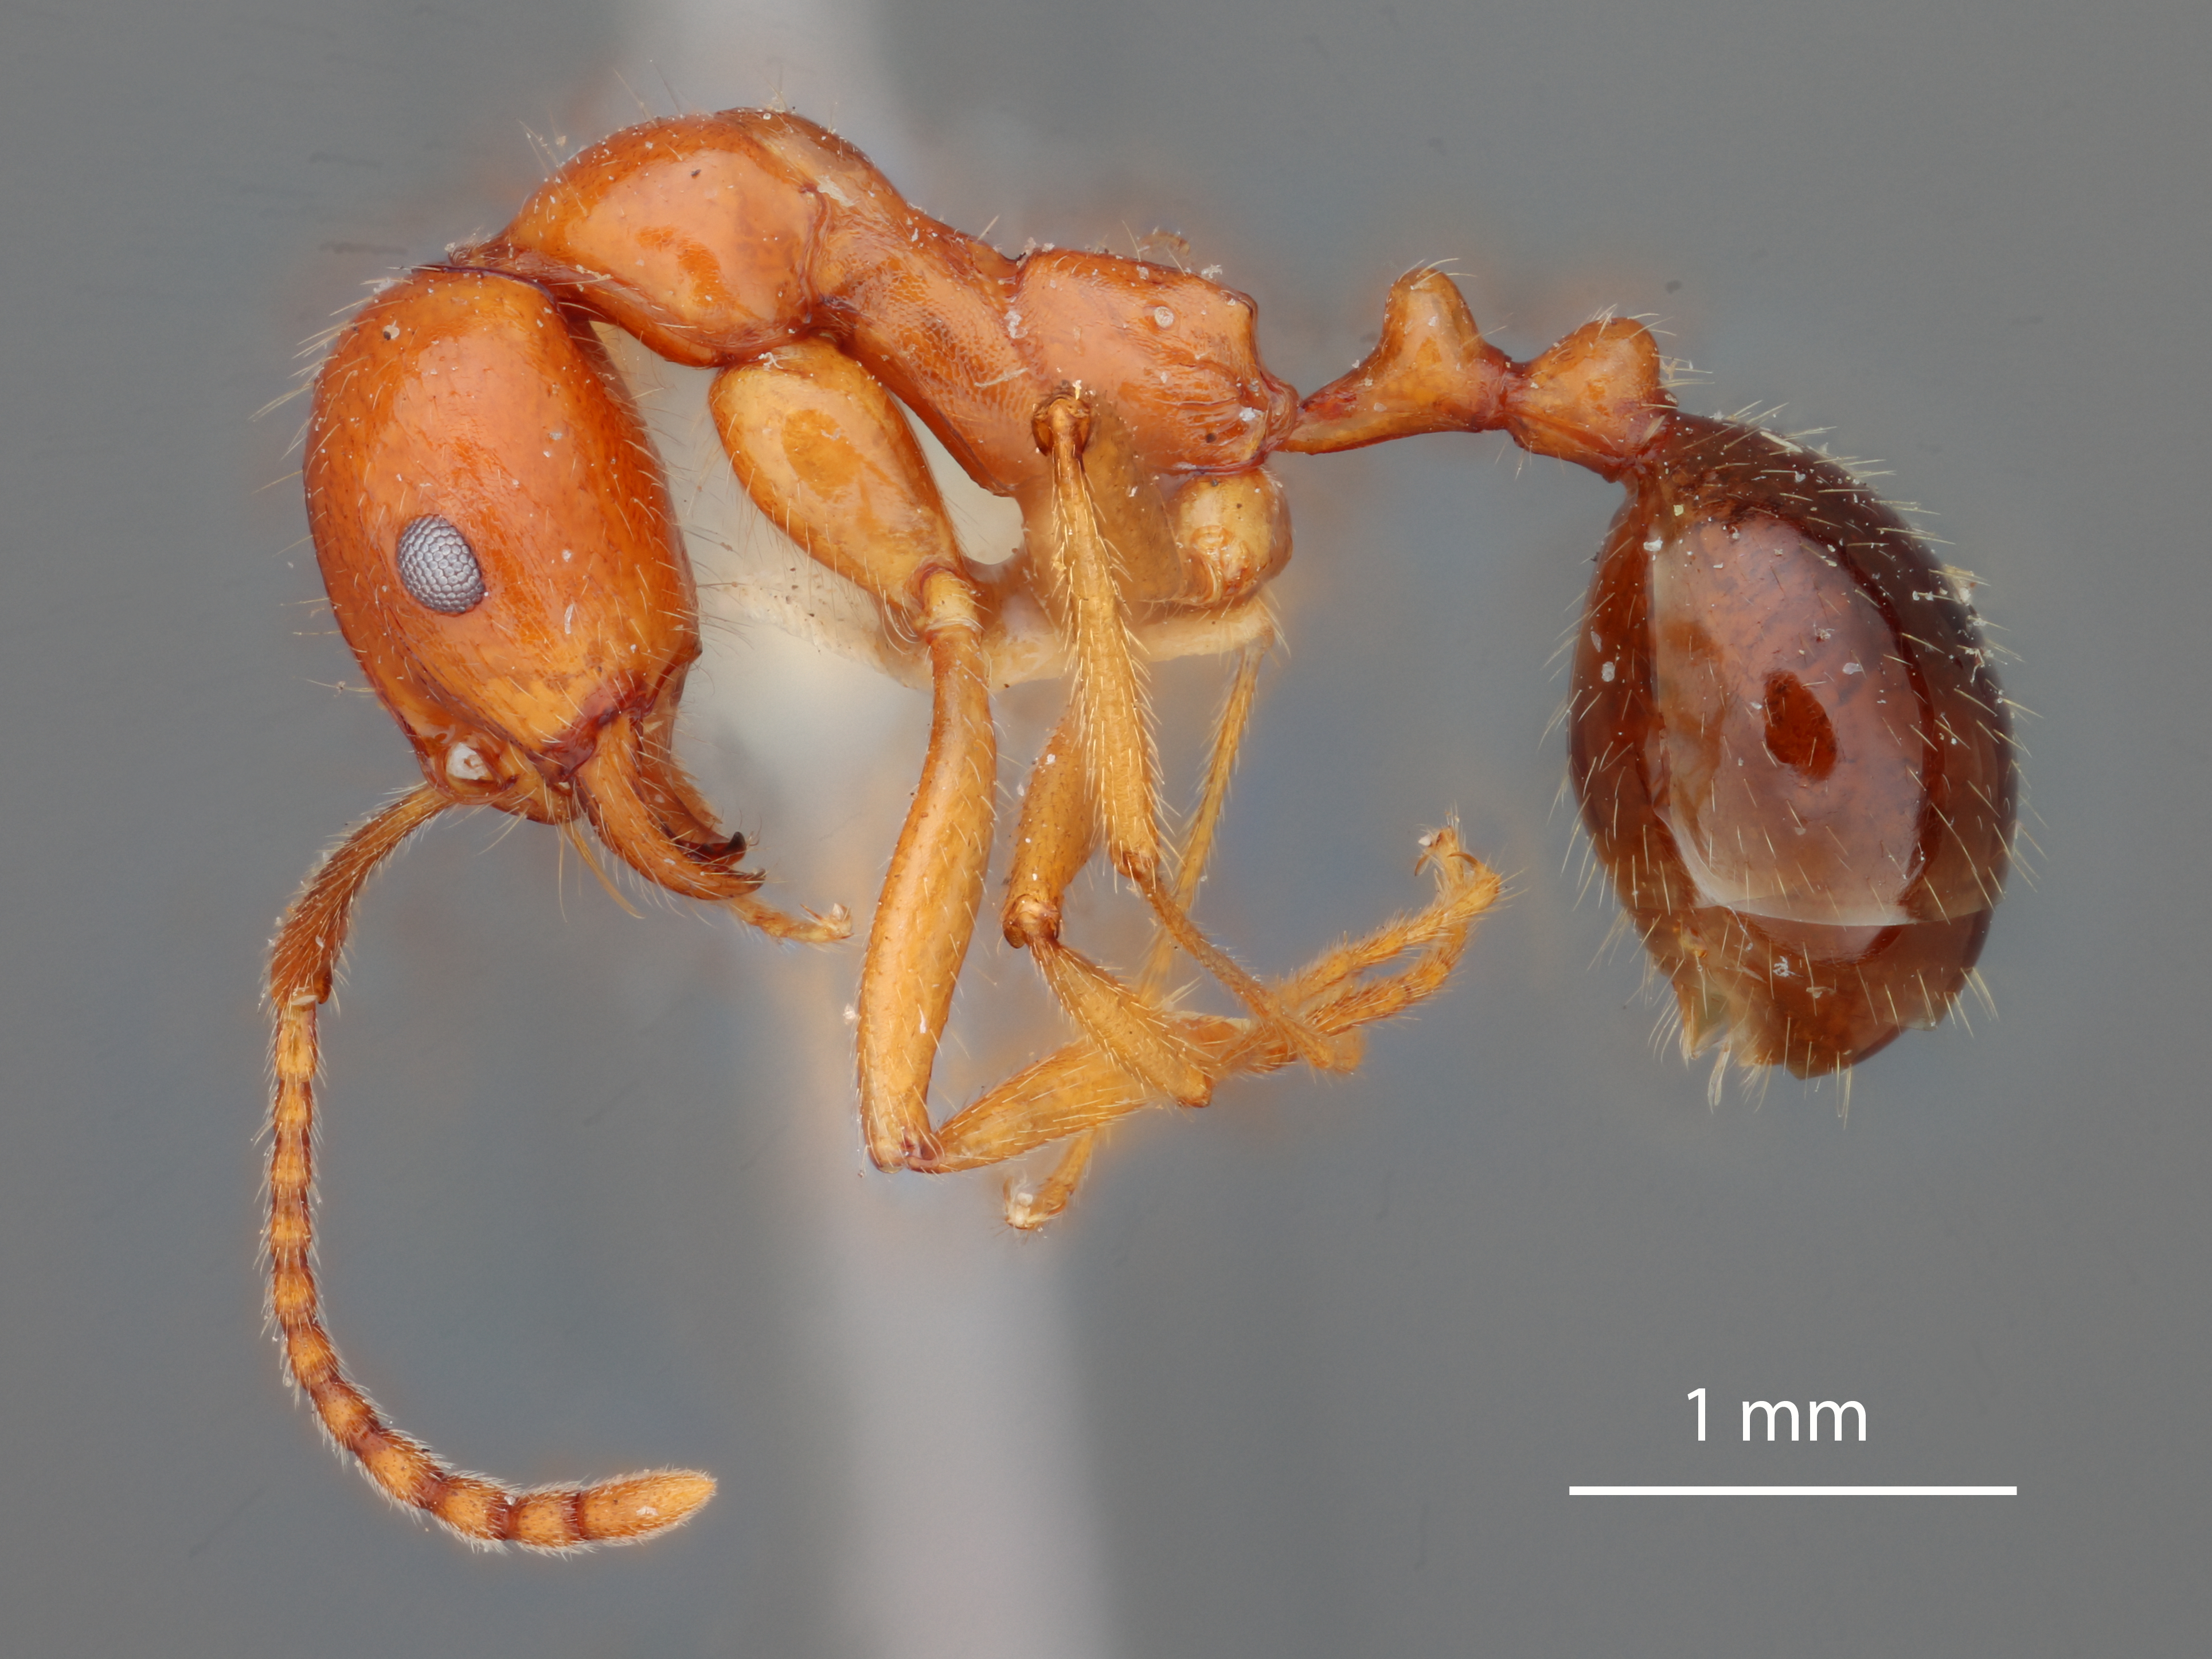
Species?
Aphaenogaster mutica
